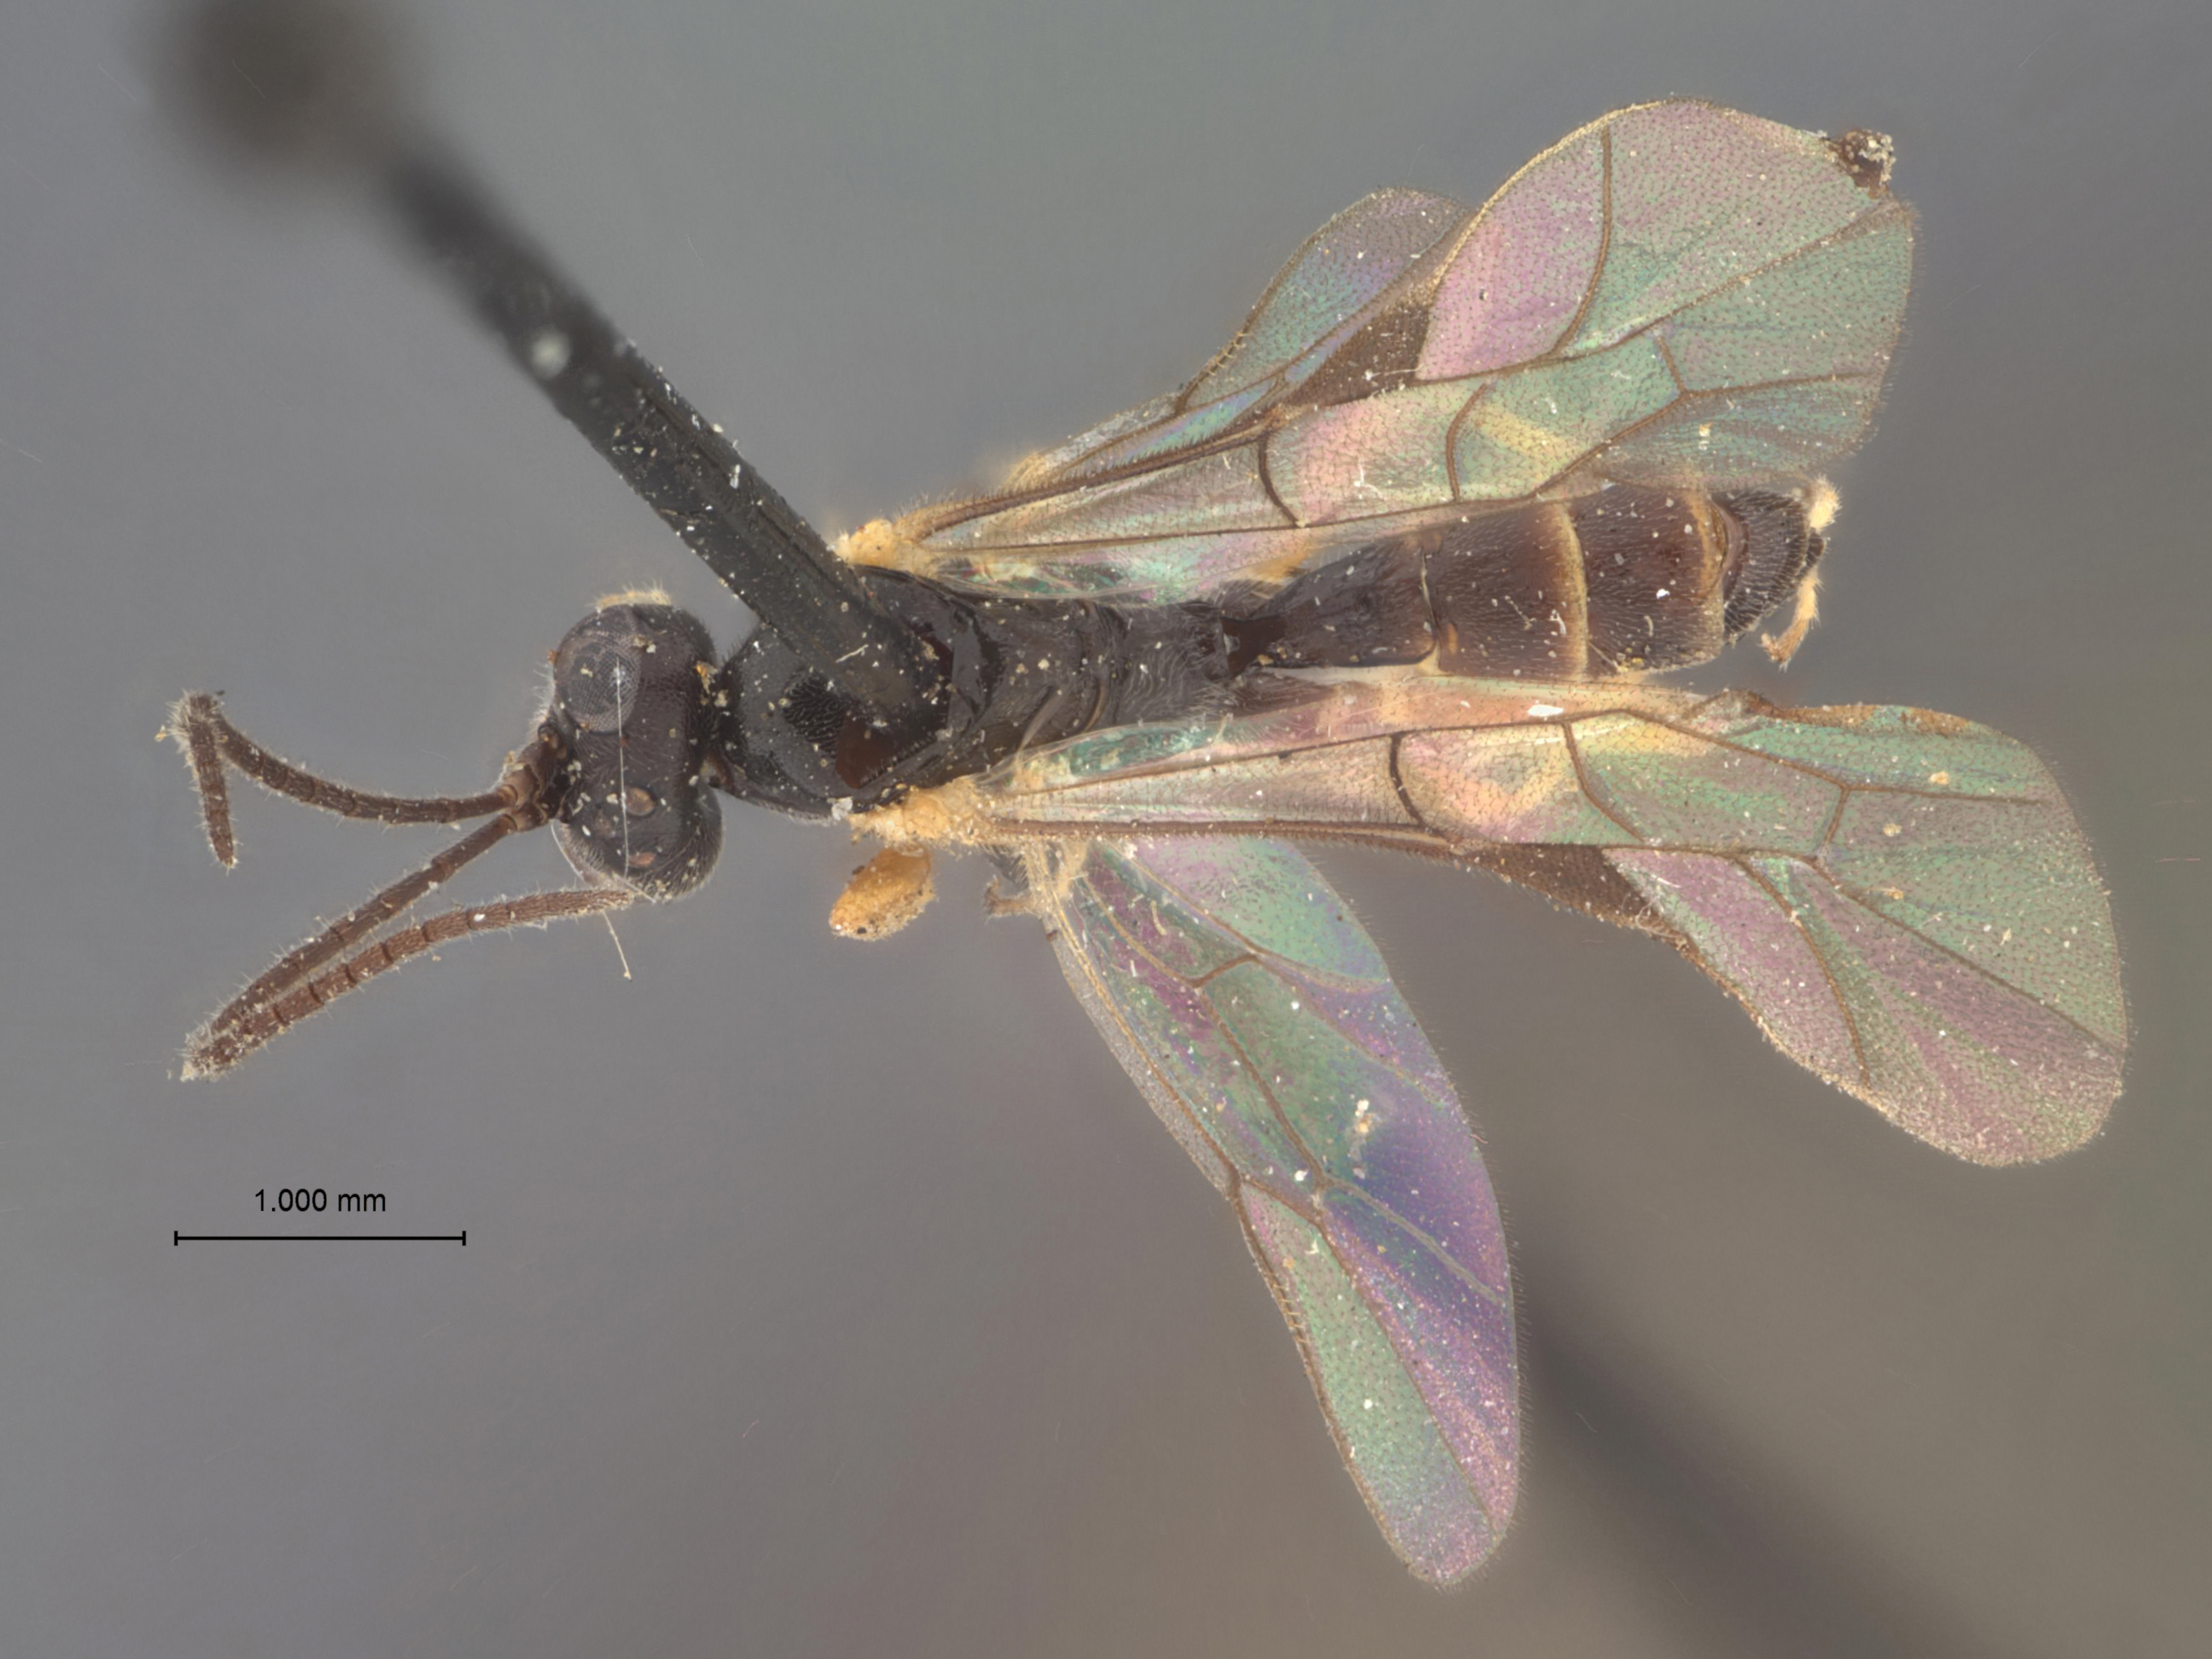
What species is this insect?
Mesoleius gymnonychi
